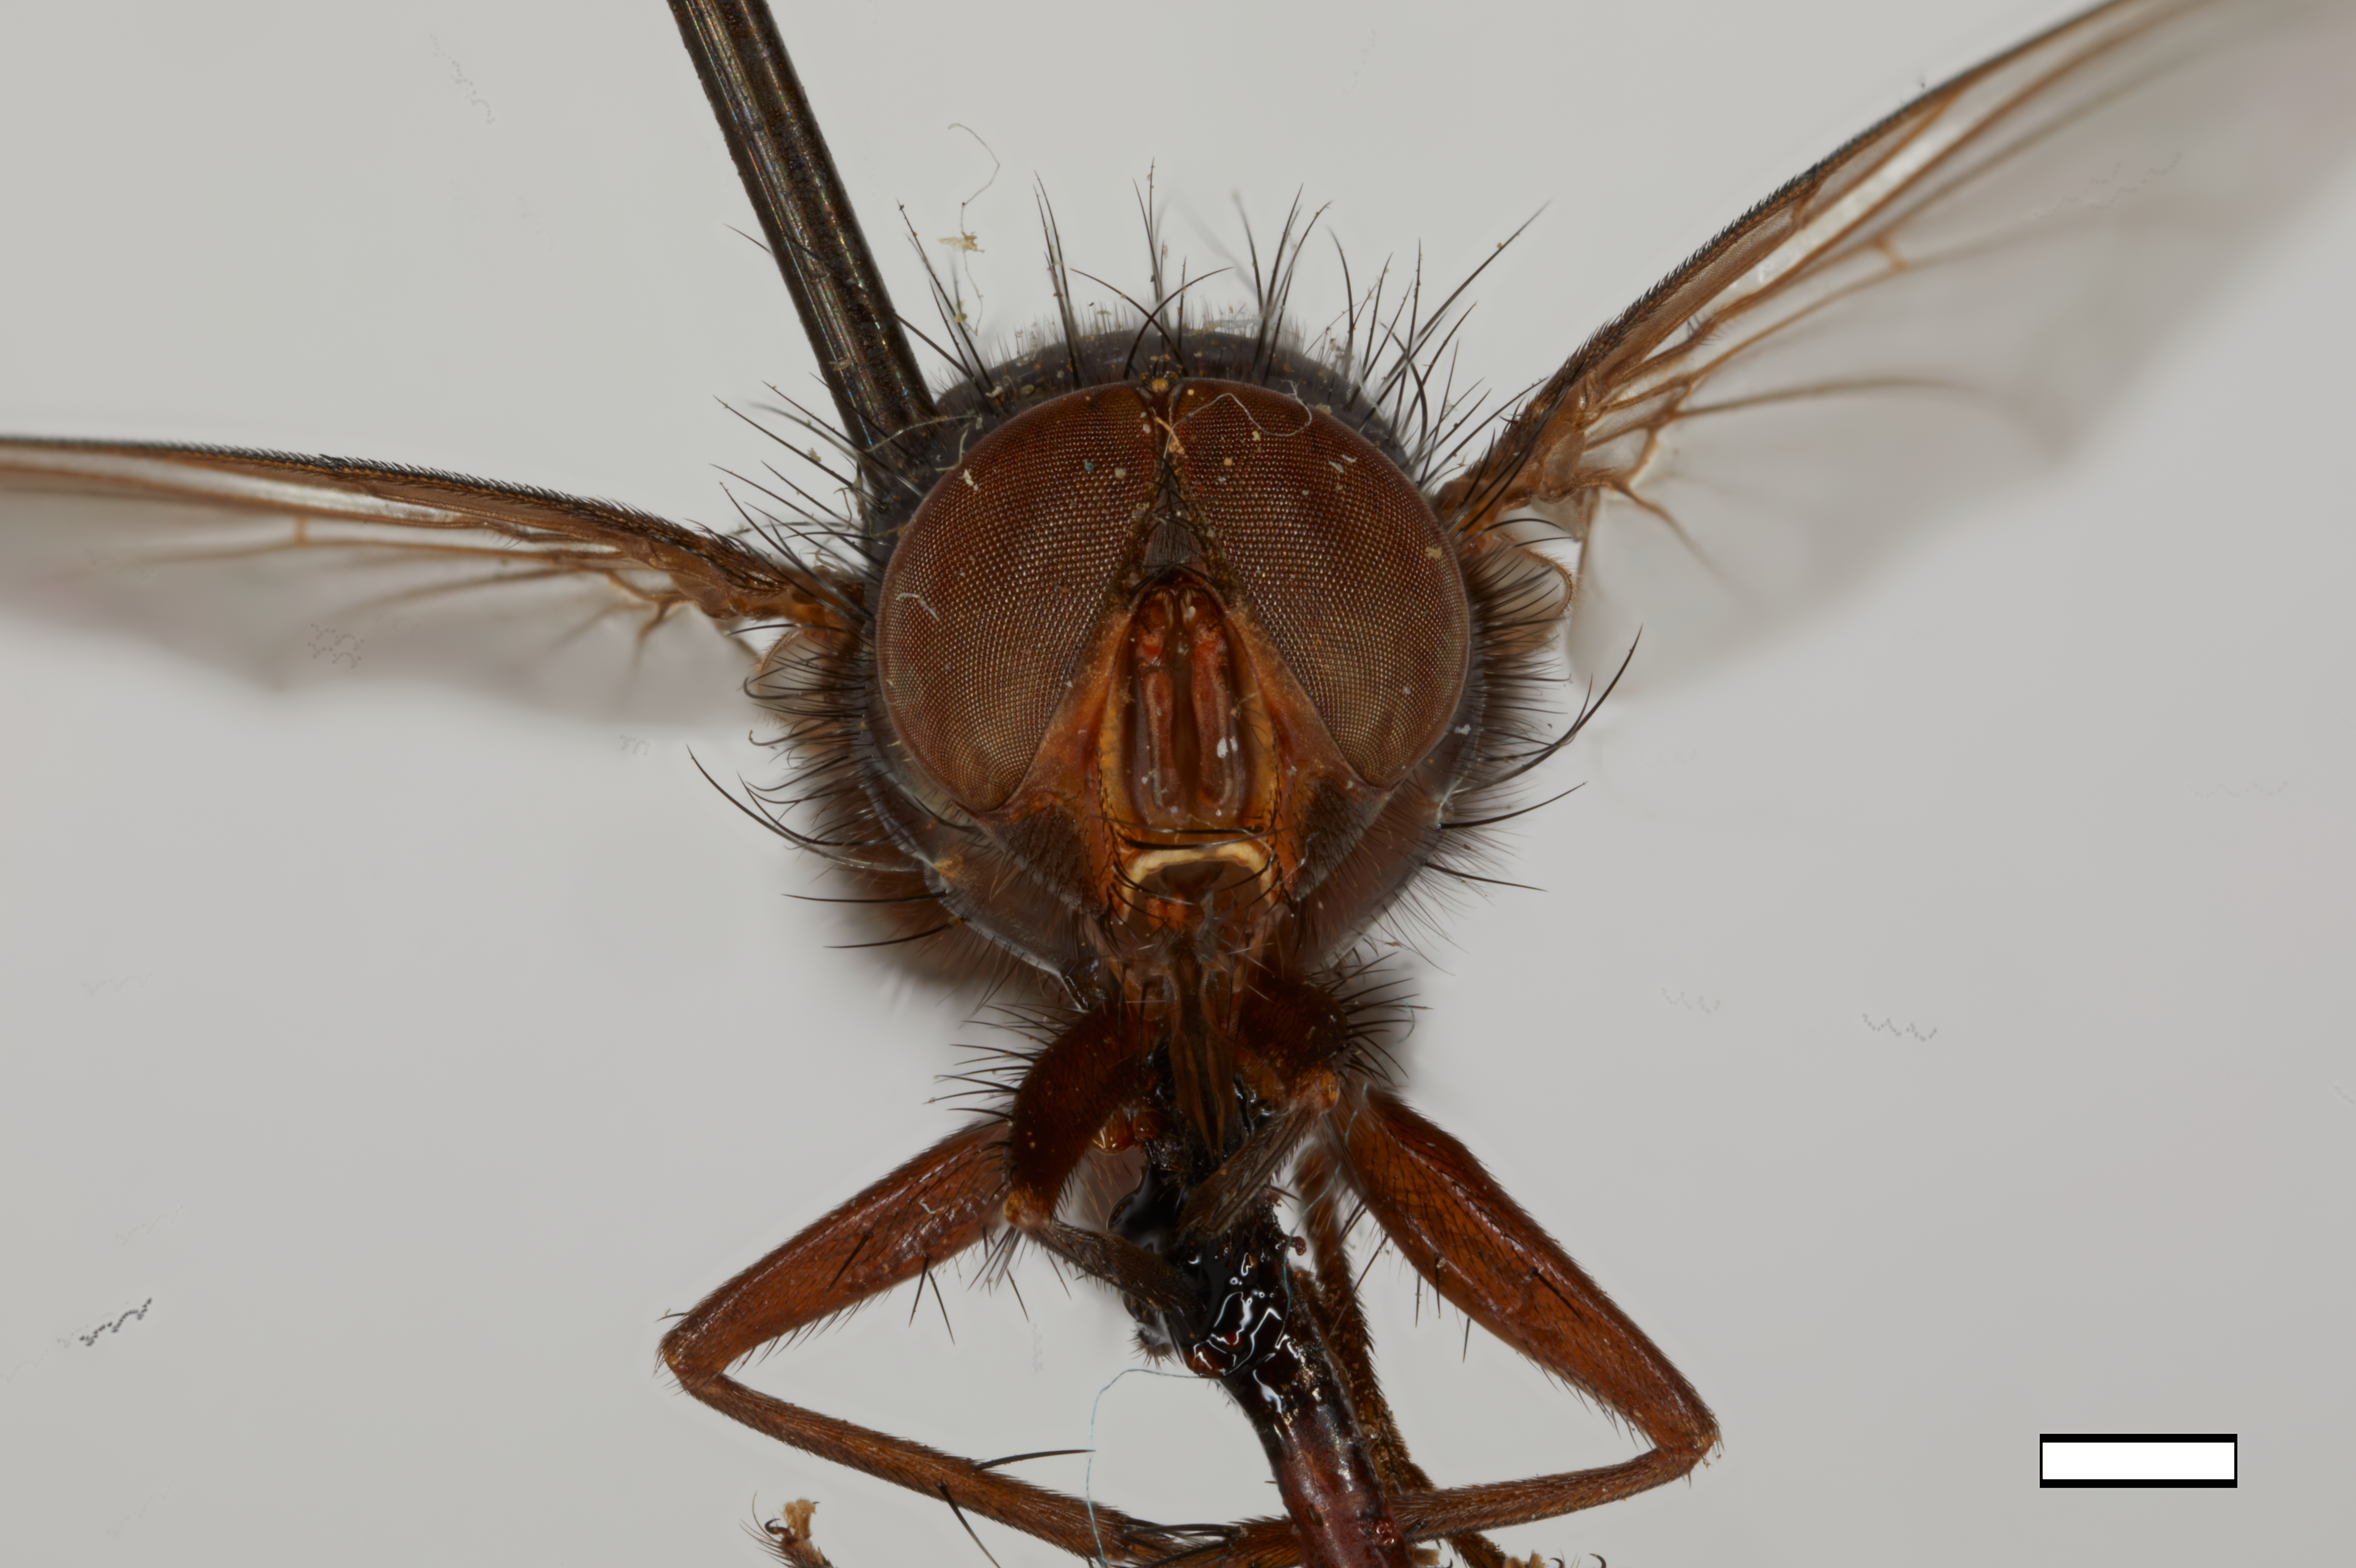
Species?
Lucilia graphita
